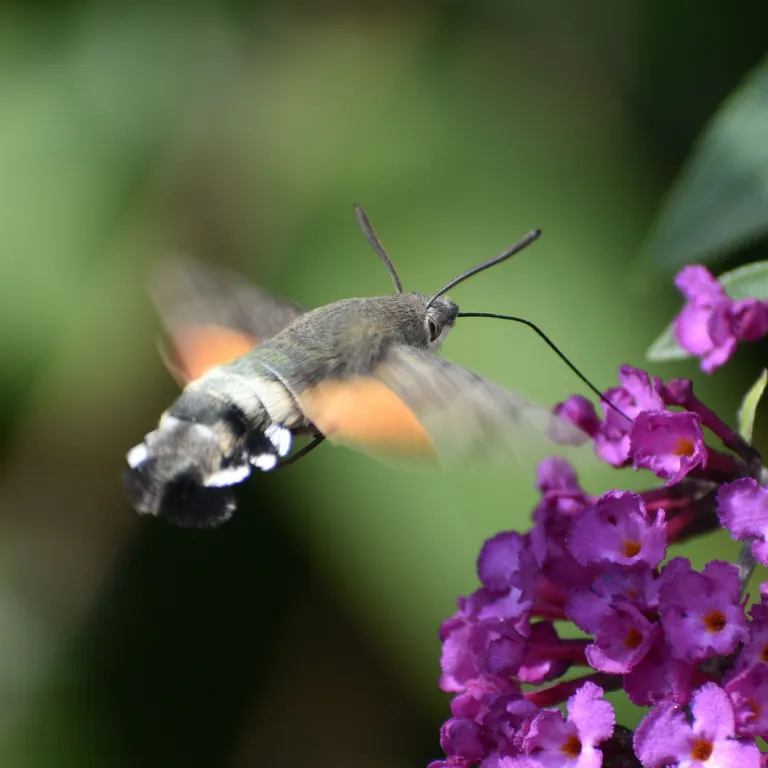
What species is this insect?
Macroglossum stellatarum
